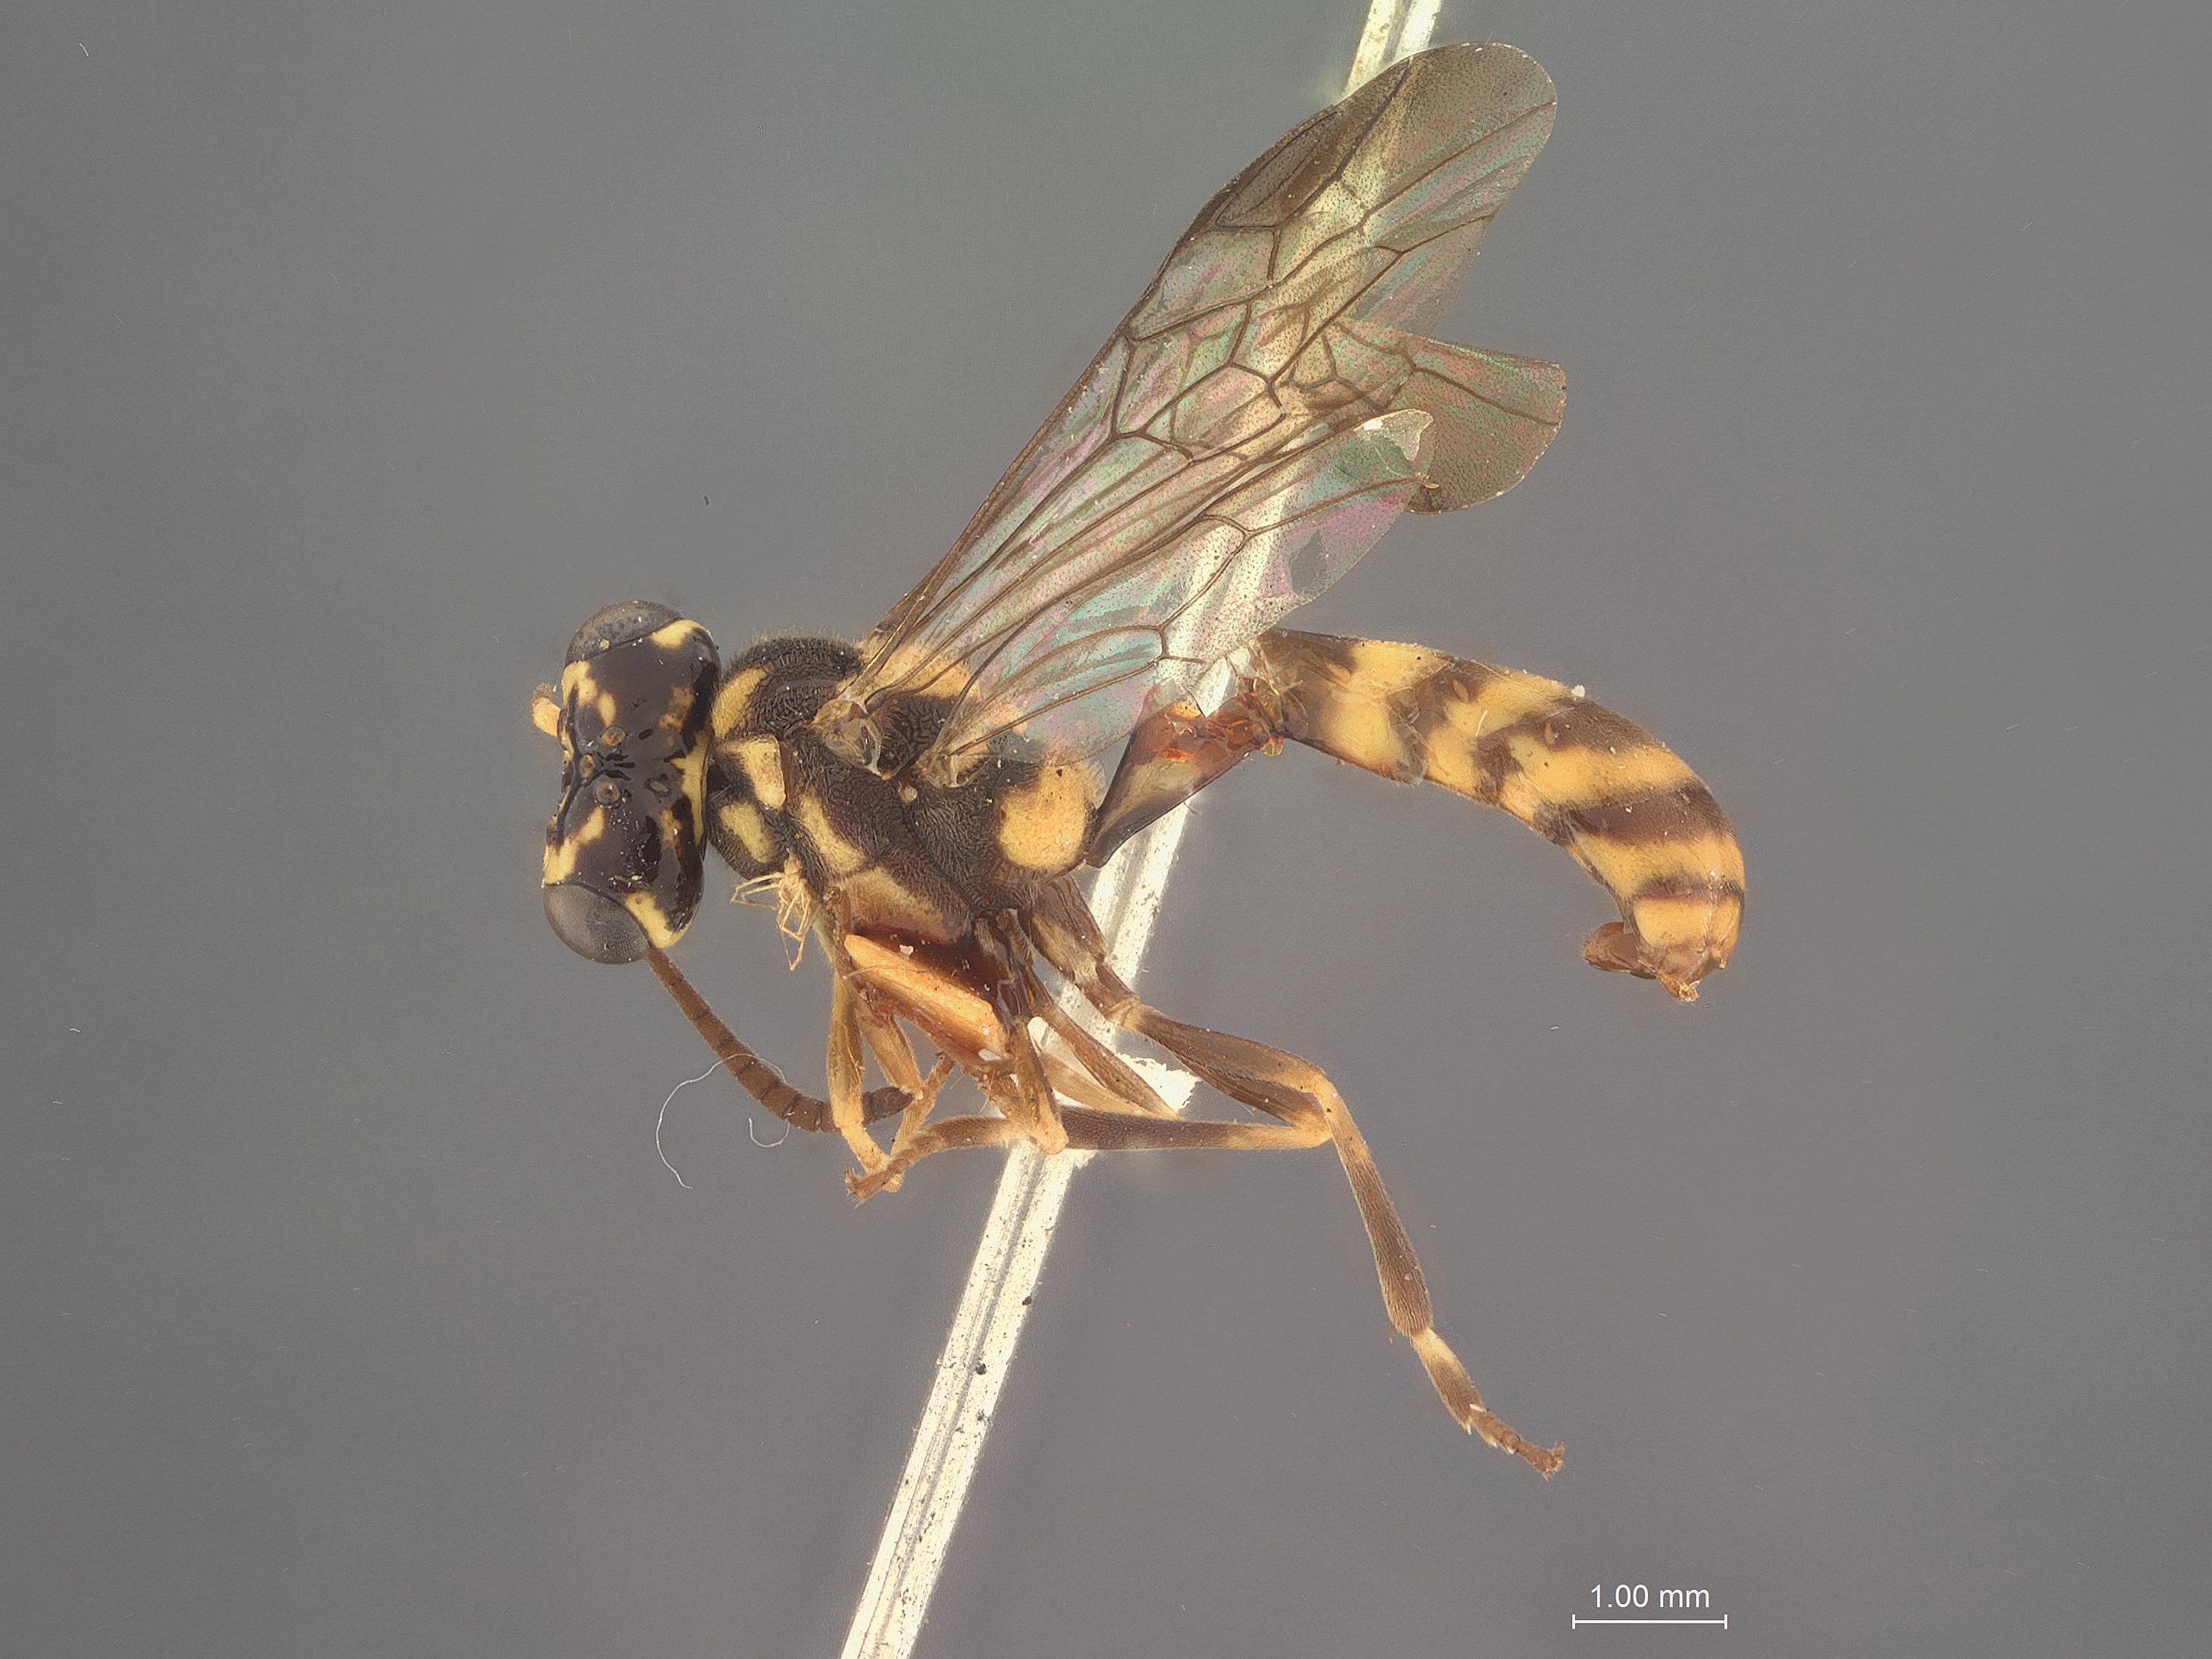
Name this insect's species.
Bakeronymus typicus
